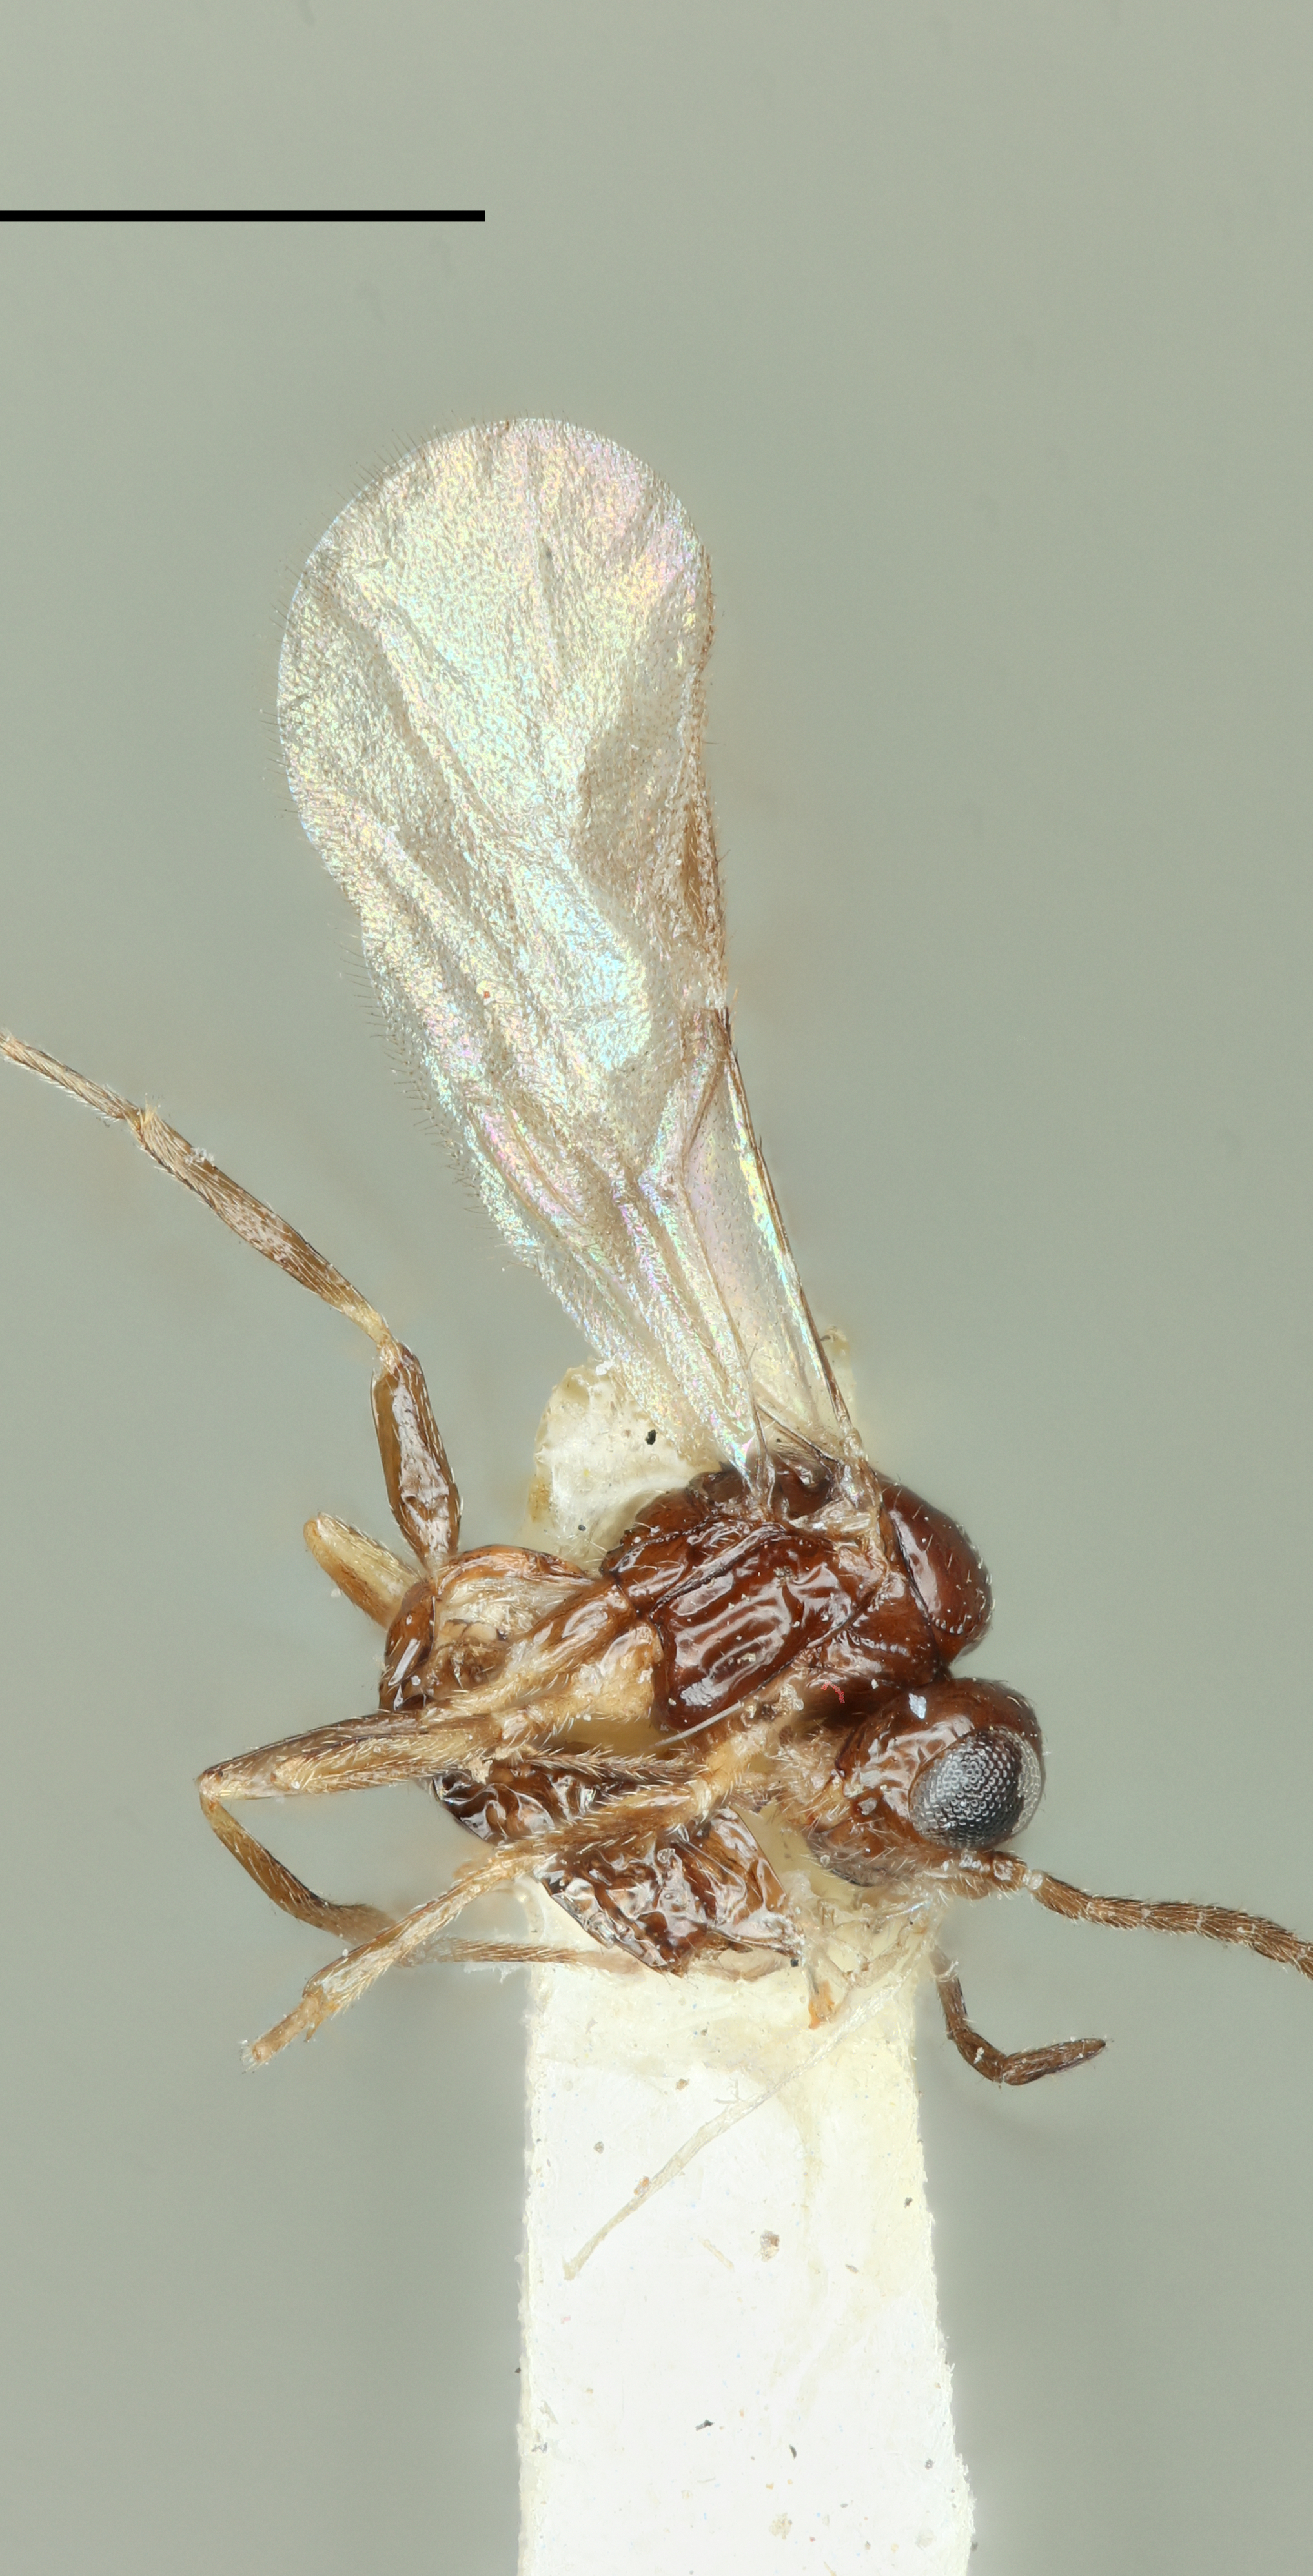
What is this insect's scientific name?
Trioxys eragrastaphis
